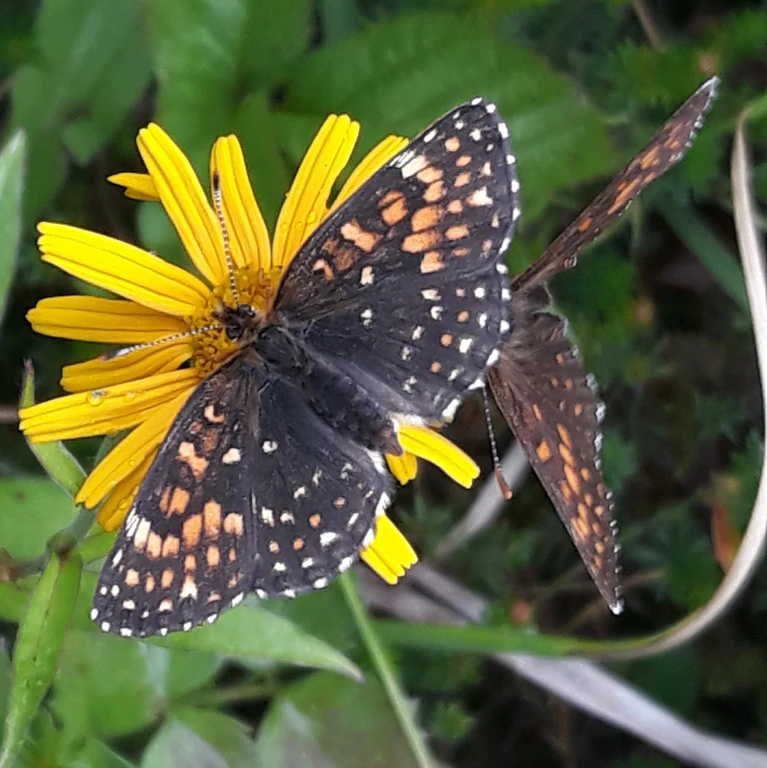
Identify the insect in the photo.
Melitaea diamina
